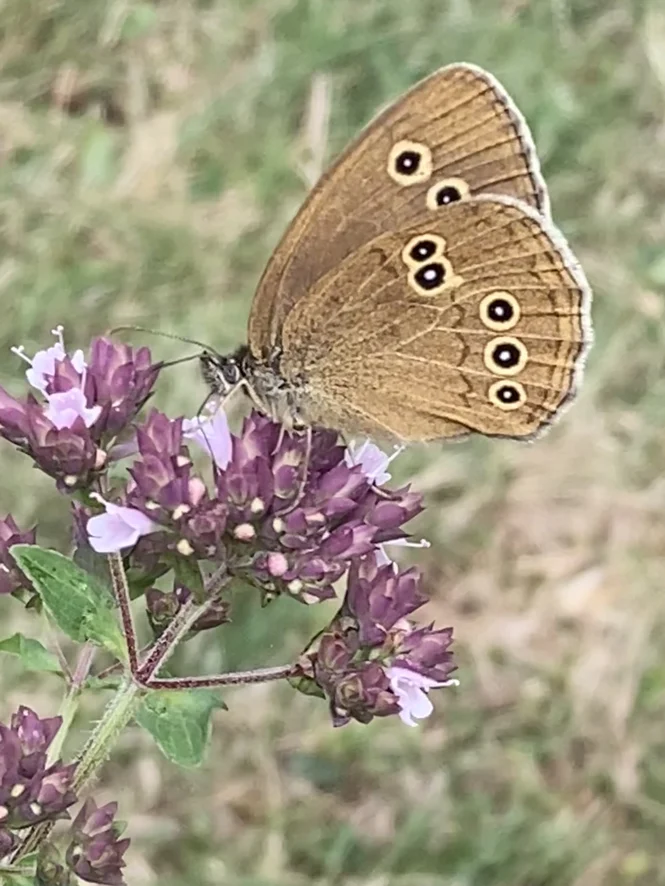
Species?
Aphantopus hyperantus
